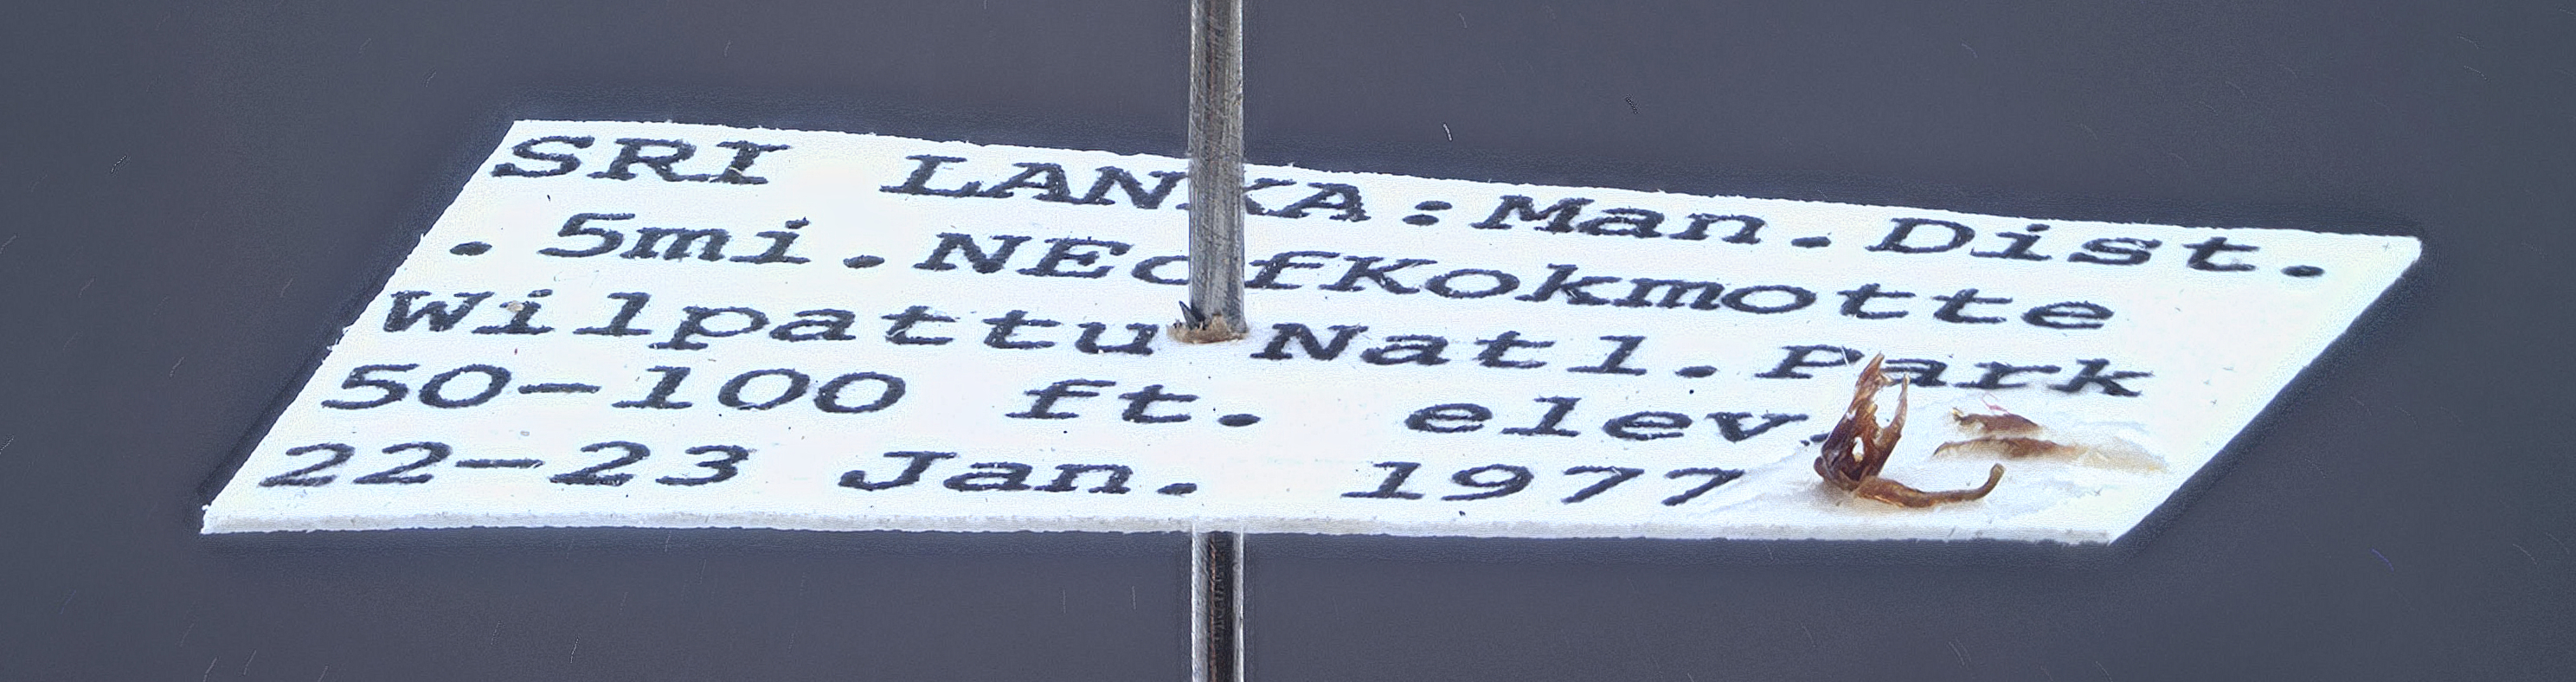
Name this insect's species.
Tachysphex noar
